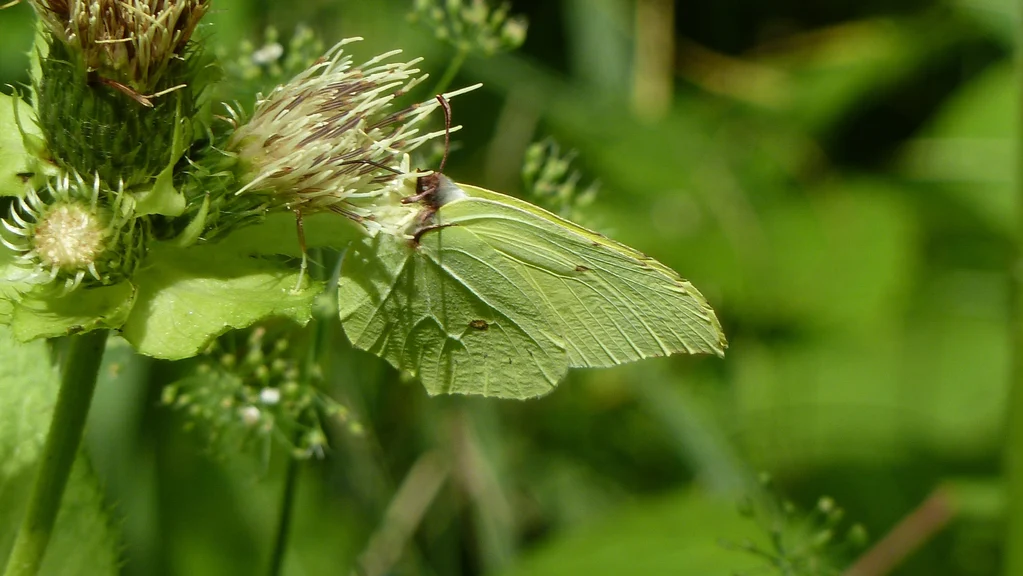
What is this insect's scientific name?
Gonepteryx rhamni
